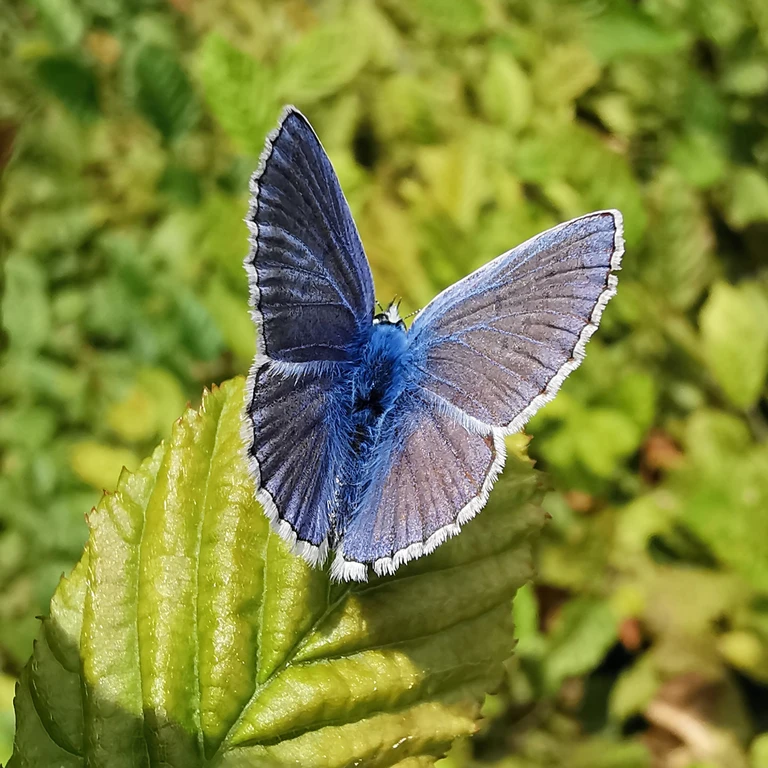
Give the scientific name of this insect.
Polyommatus icarus
